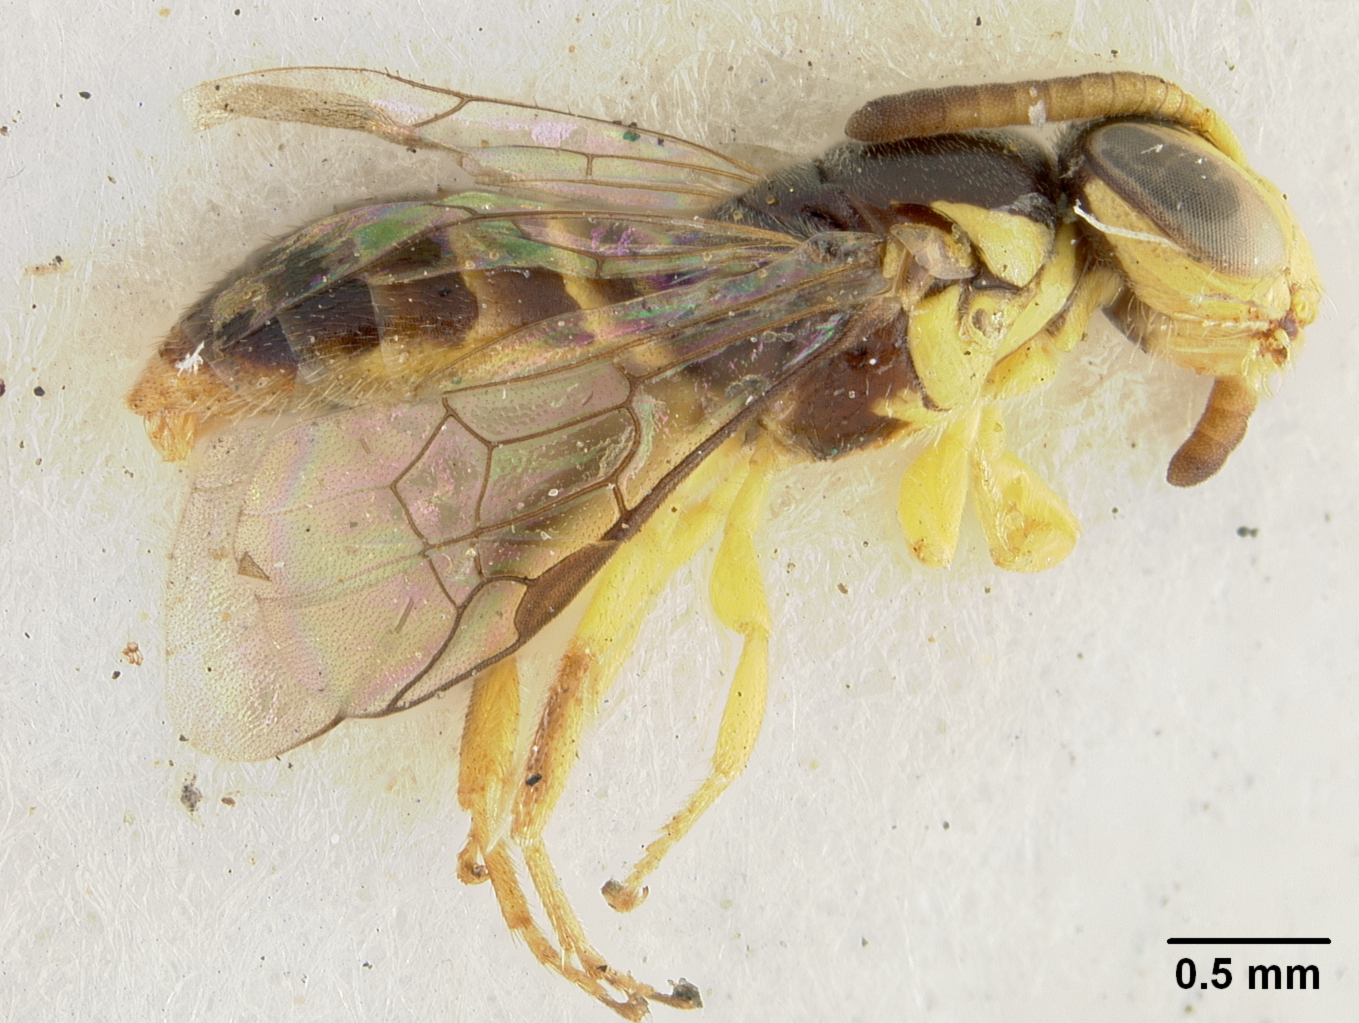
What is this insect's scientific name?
Pachyprosopis humeralis
